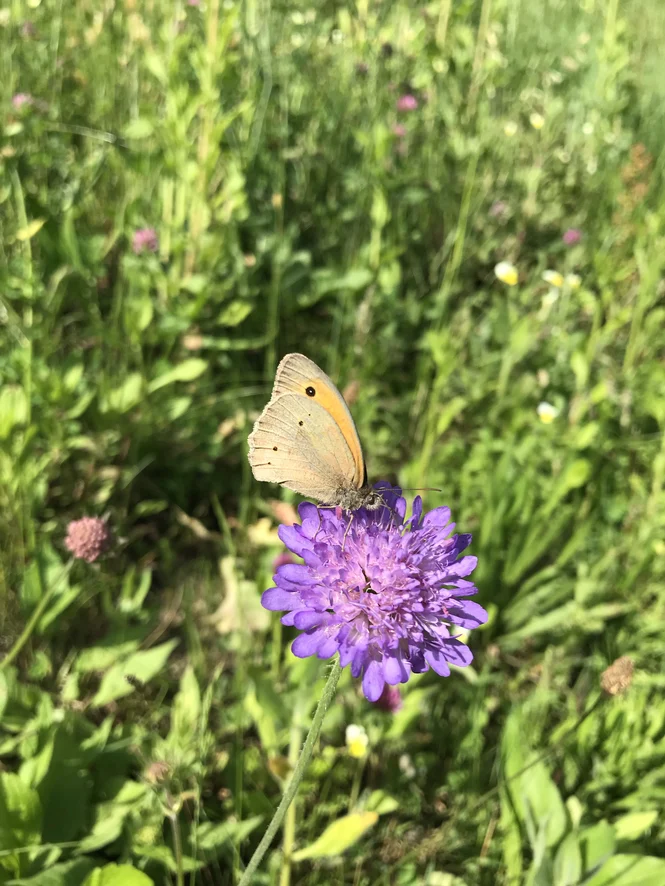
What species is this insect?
Maniola jurtina
